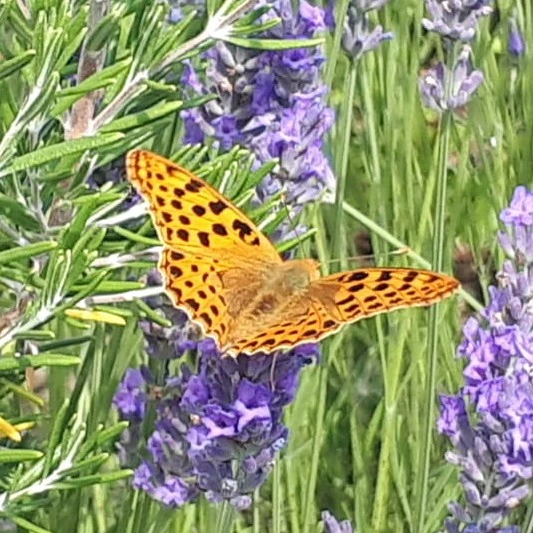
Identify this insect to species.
Issoria lathonia
